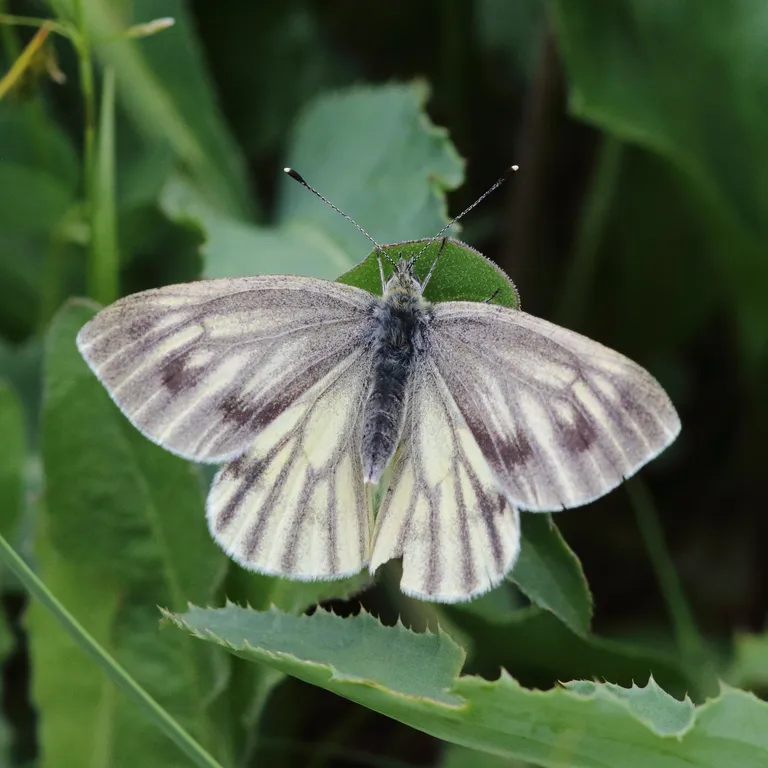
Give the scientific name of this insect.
Pieris bryoniae
